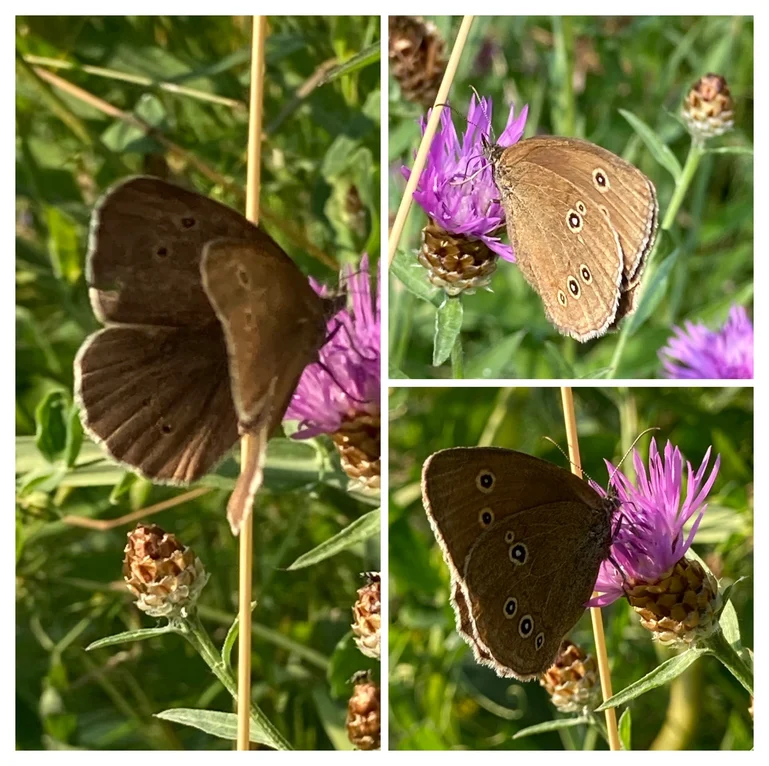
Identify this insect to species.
Aphantopus hyperantus
